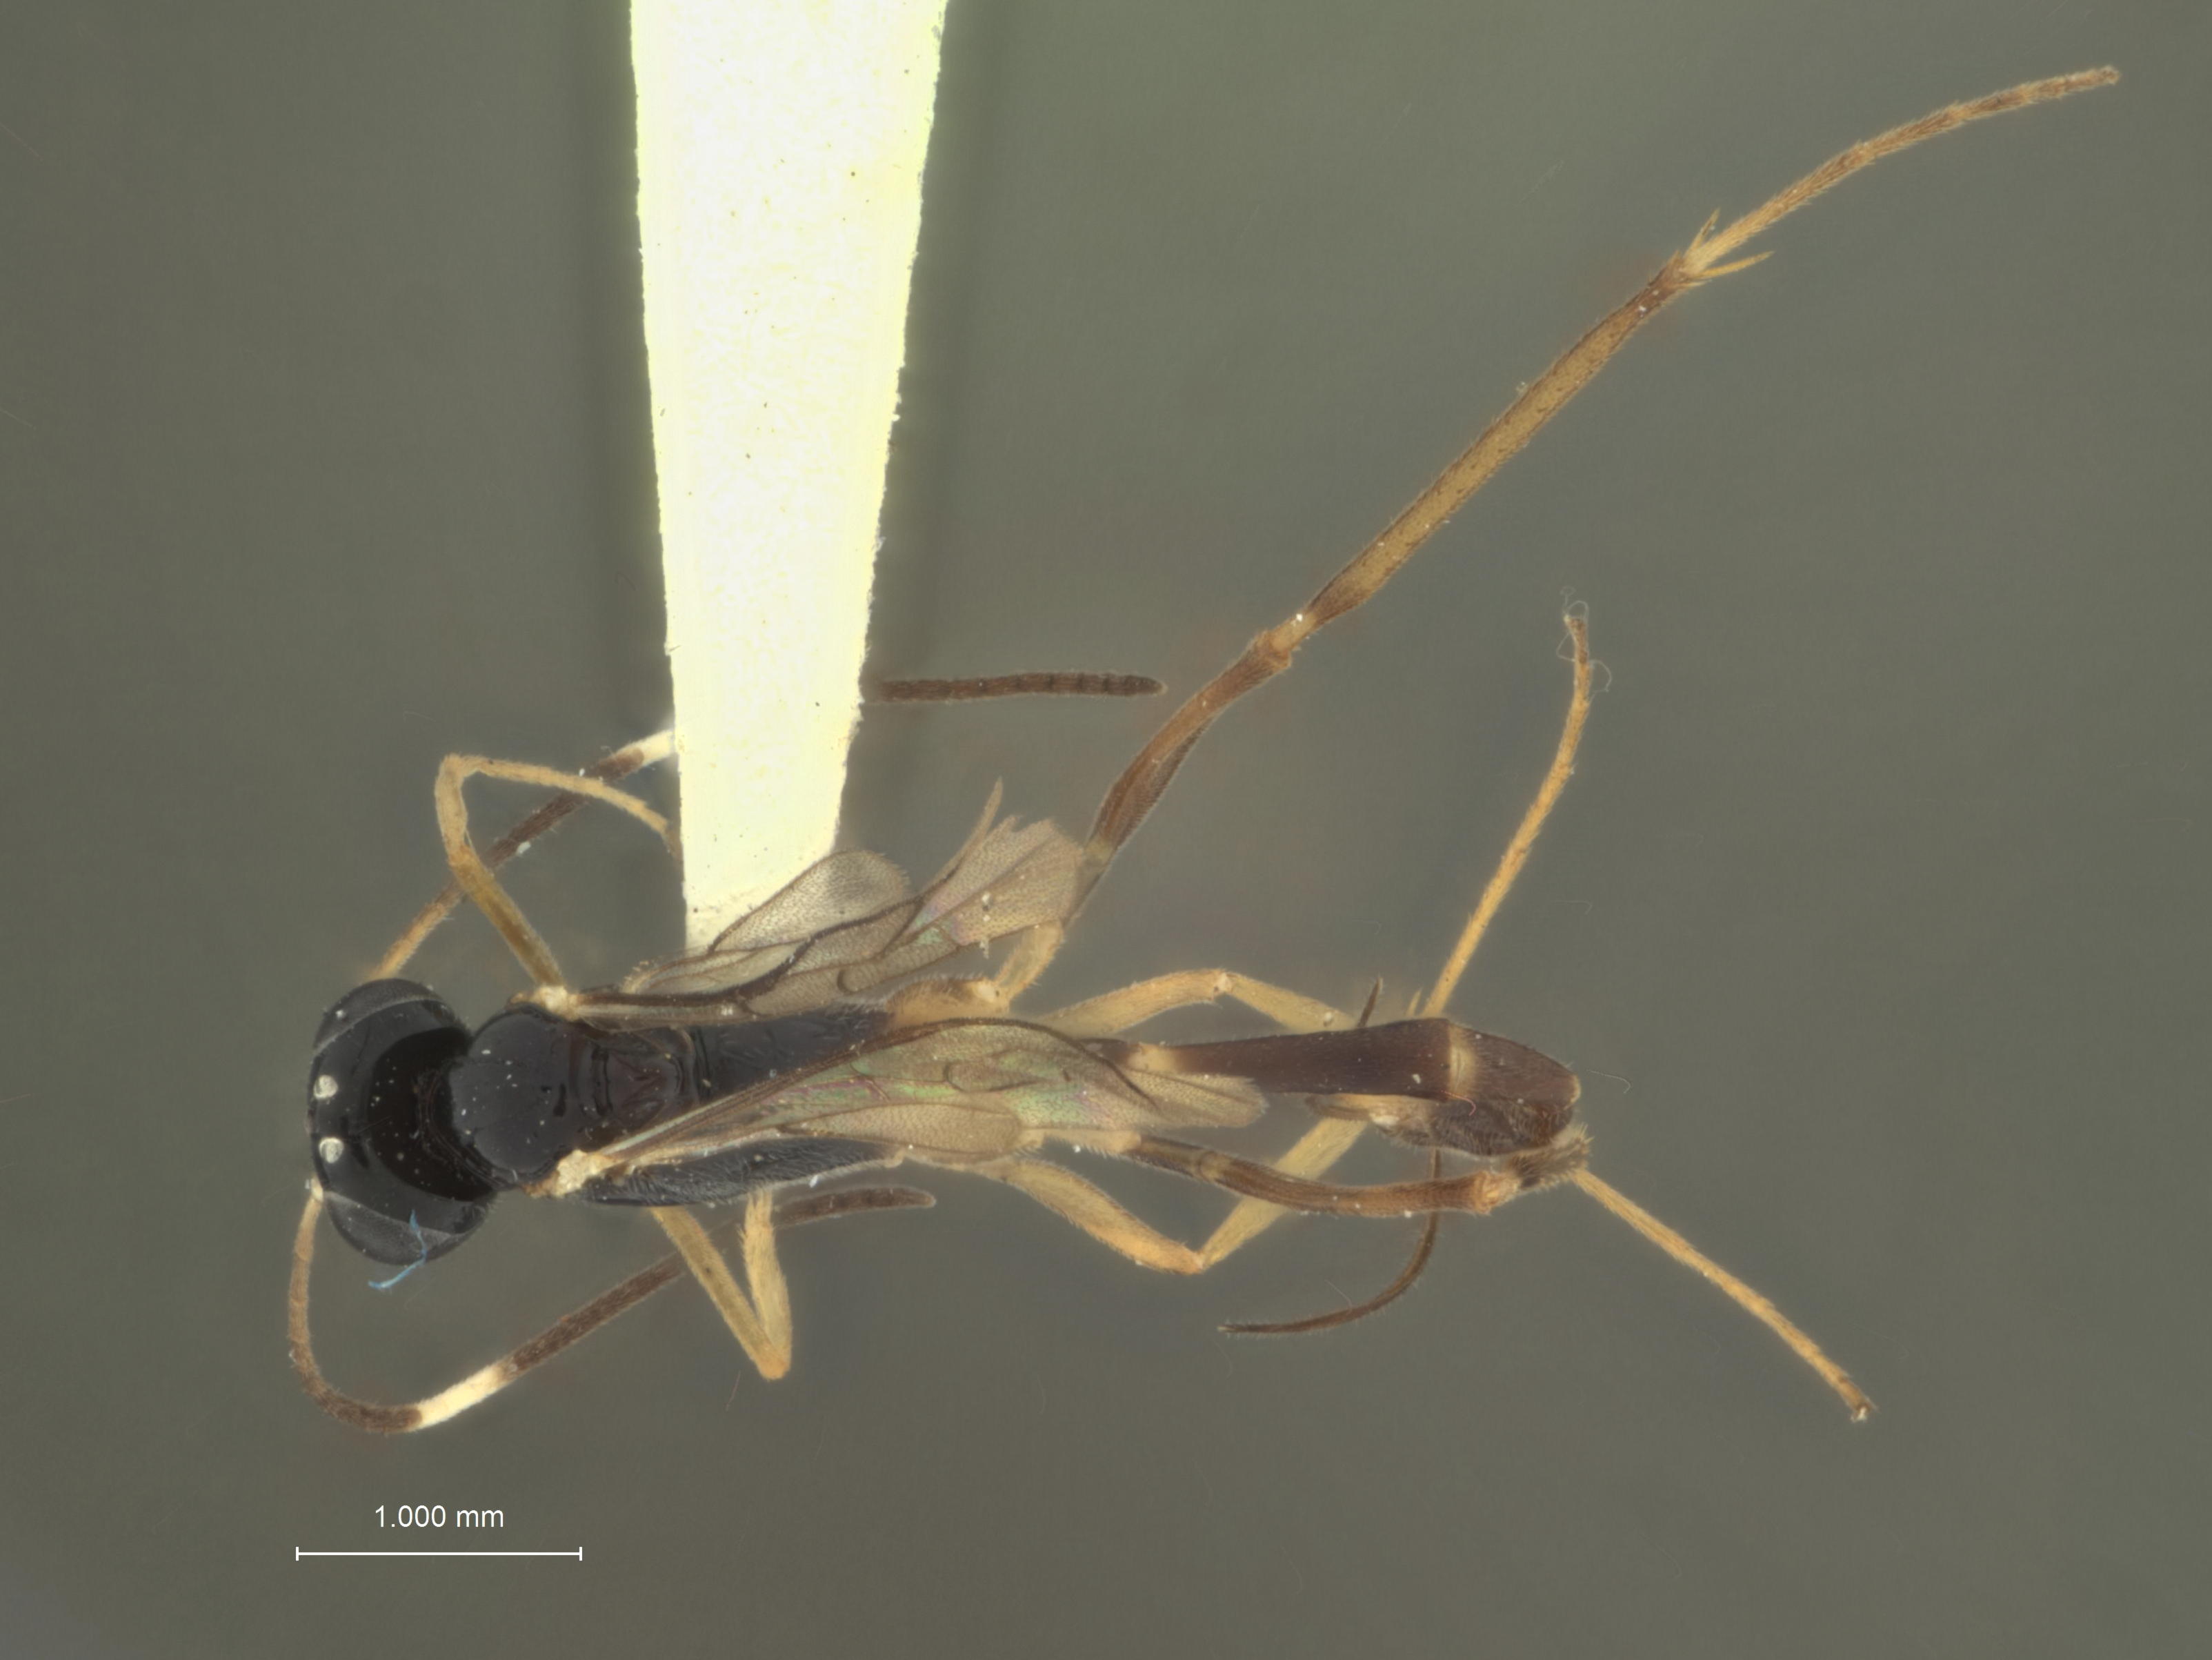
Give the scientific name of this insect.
Nesomesochorus oculatus
